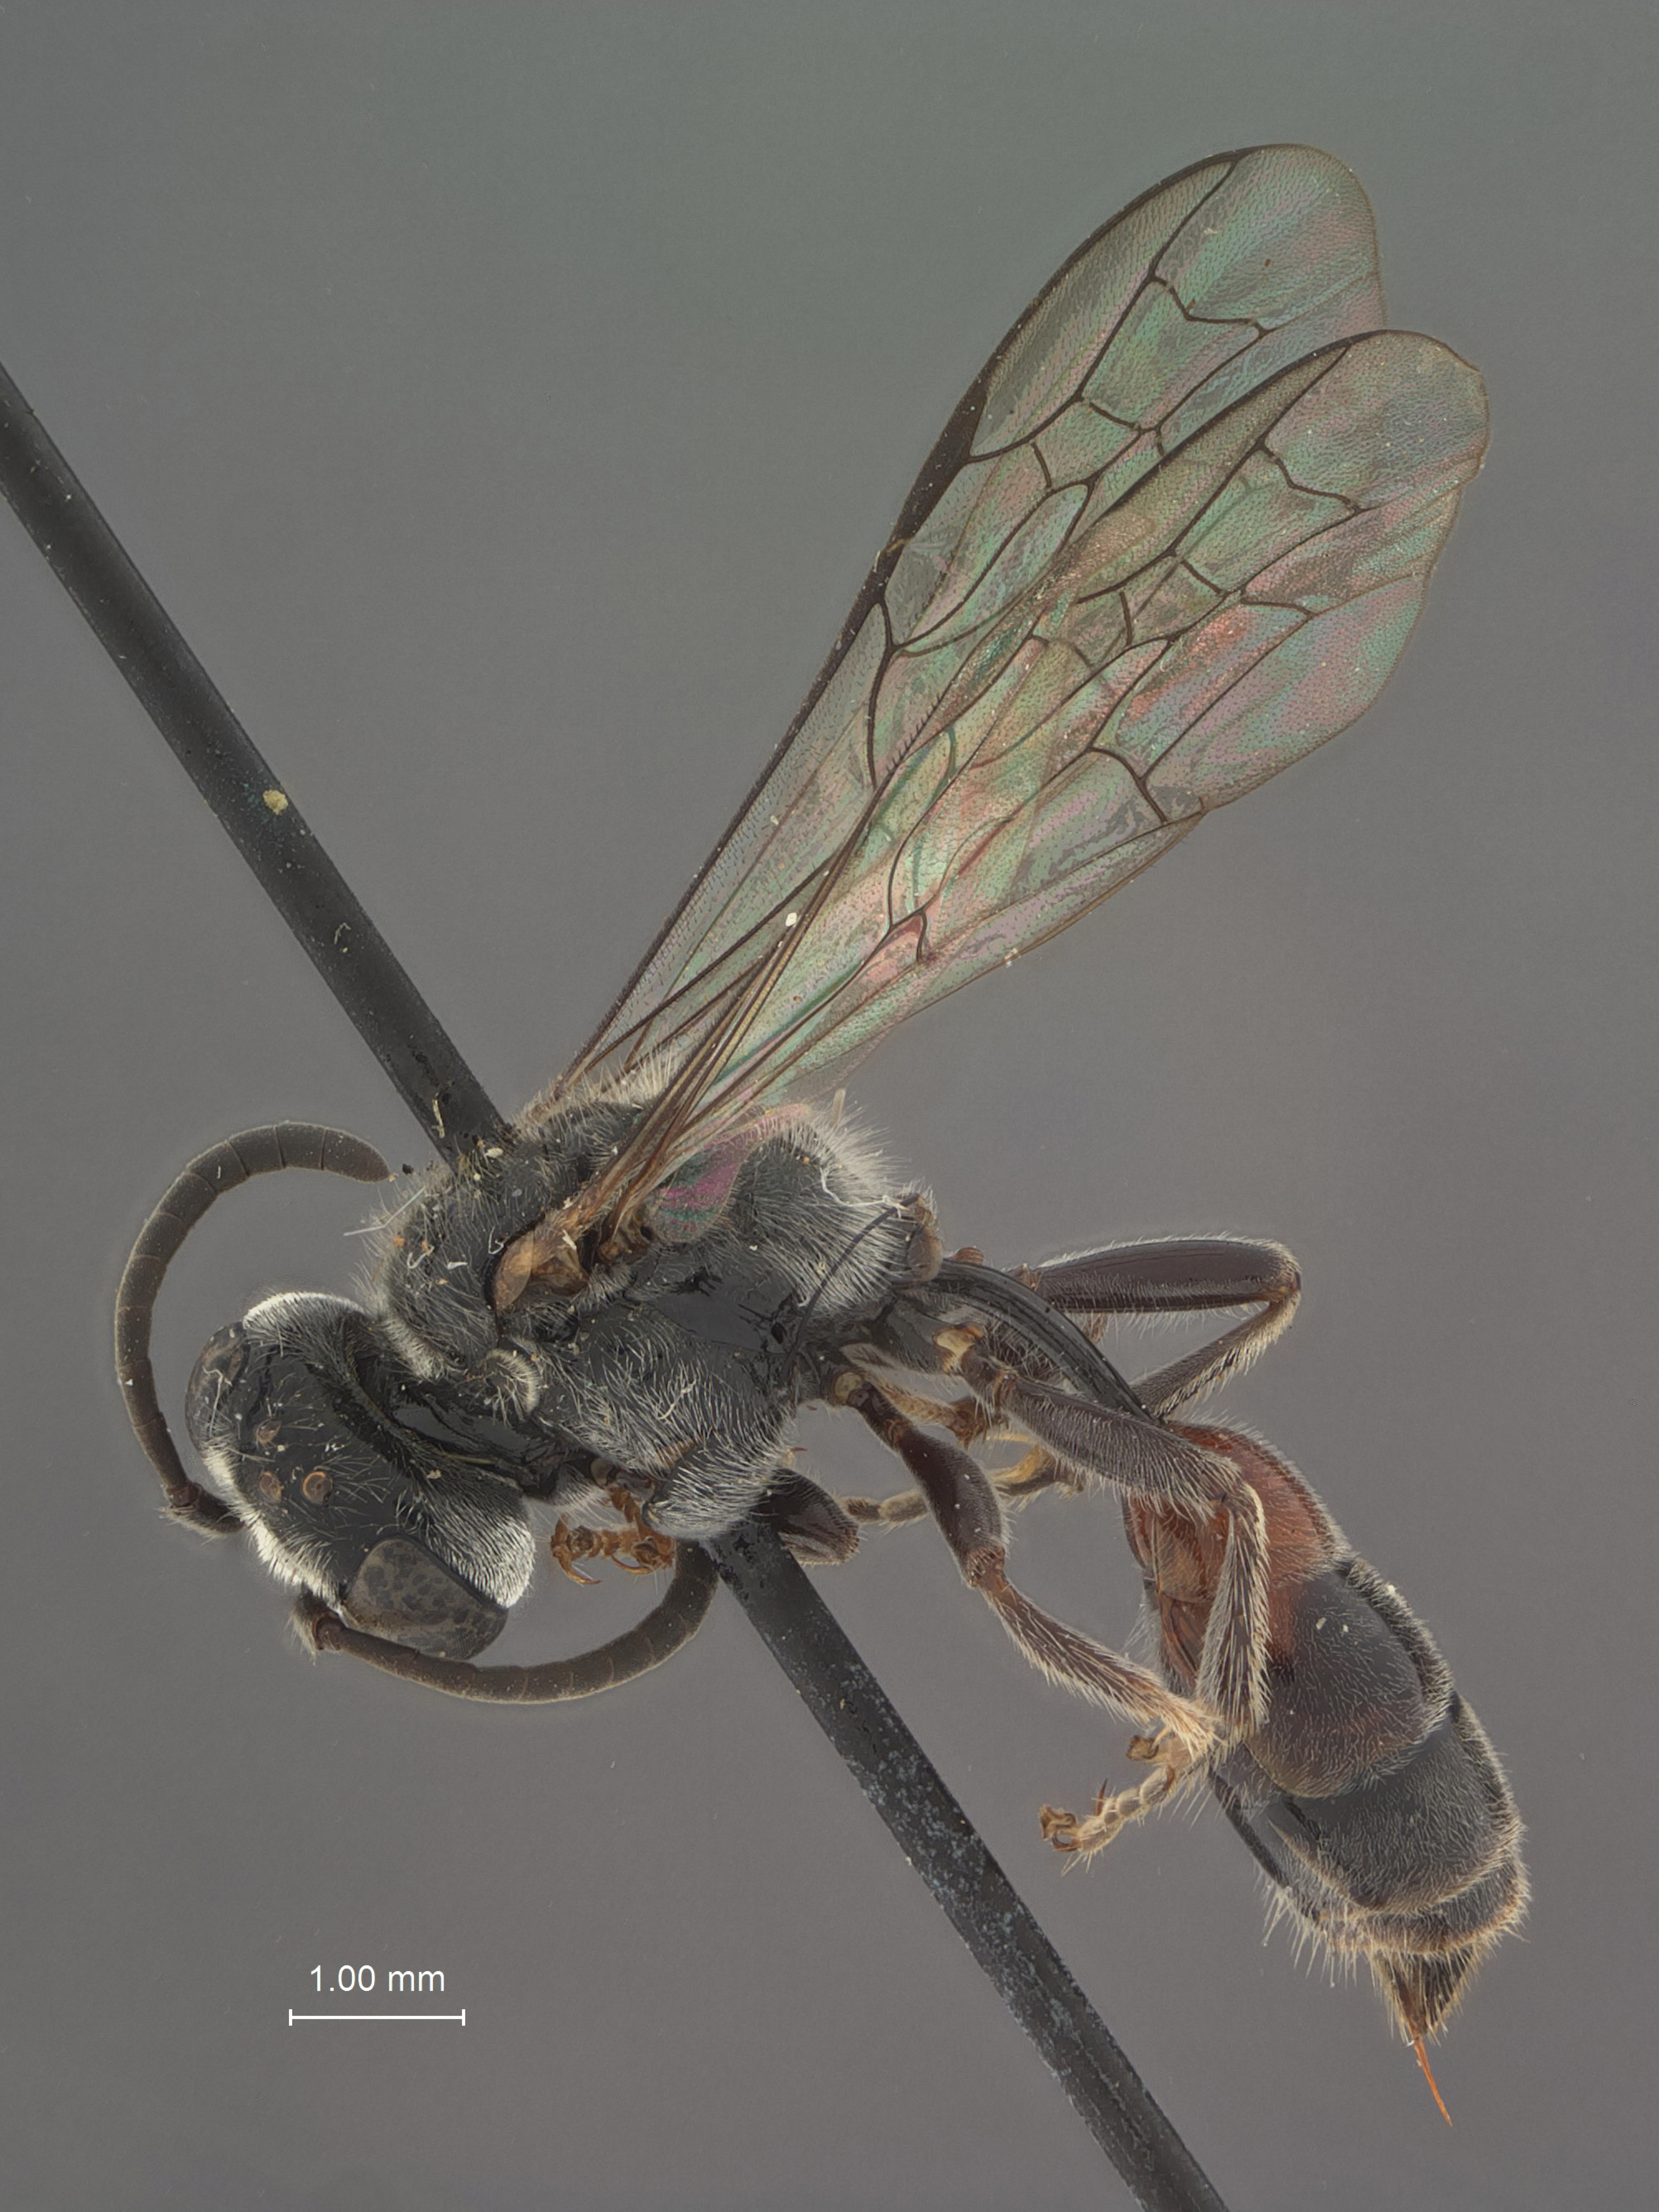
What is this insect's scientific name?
Psen refractus
